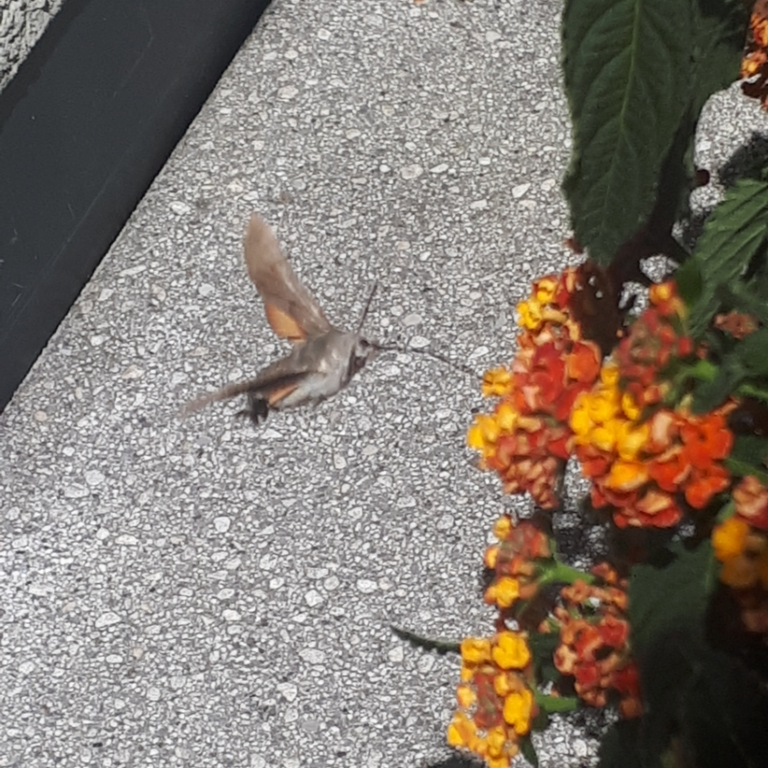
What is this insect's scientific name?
Macroglossum stellatarum
